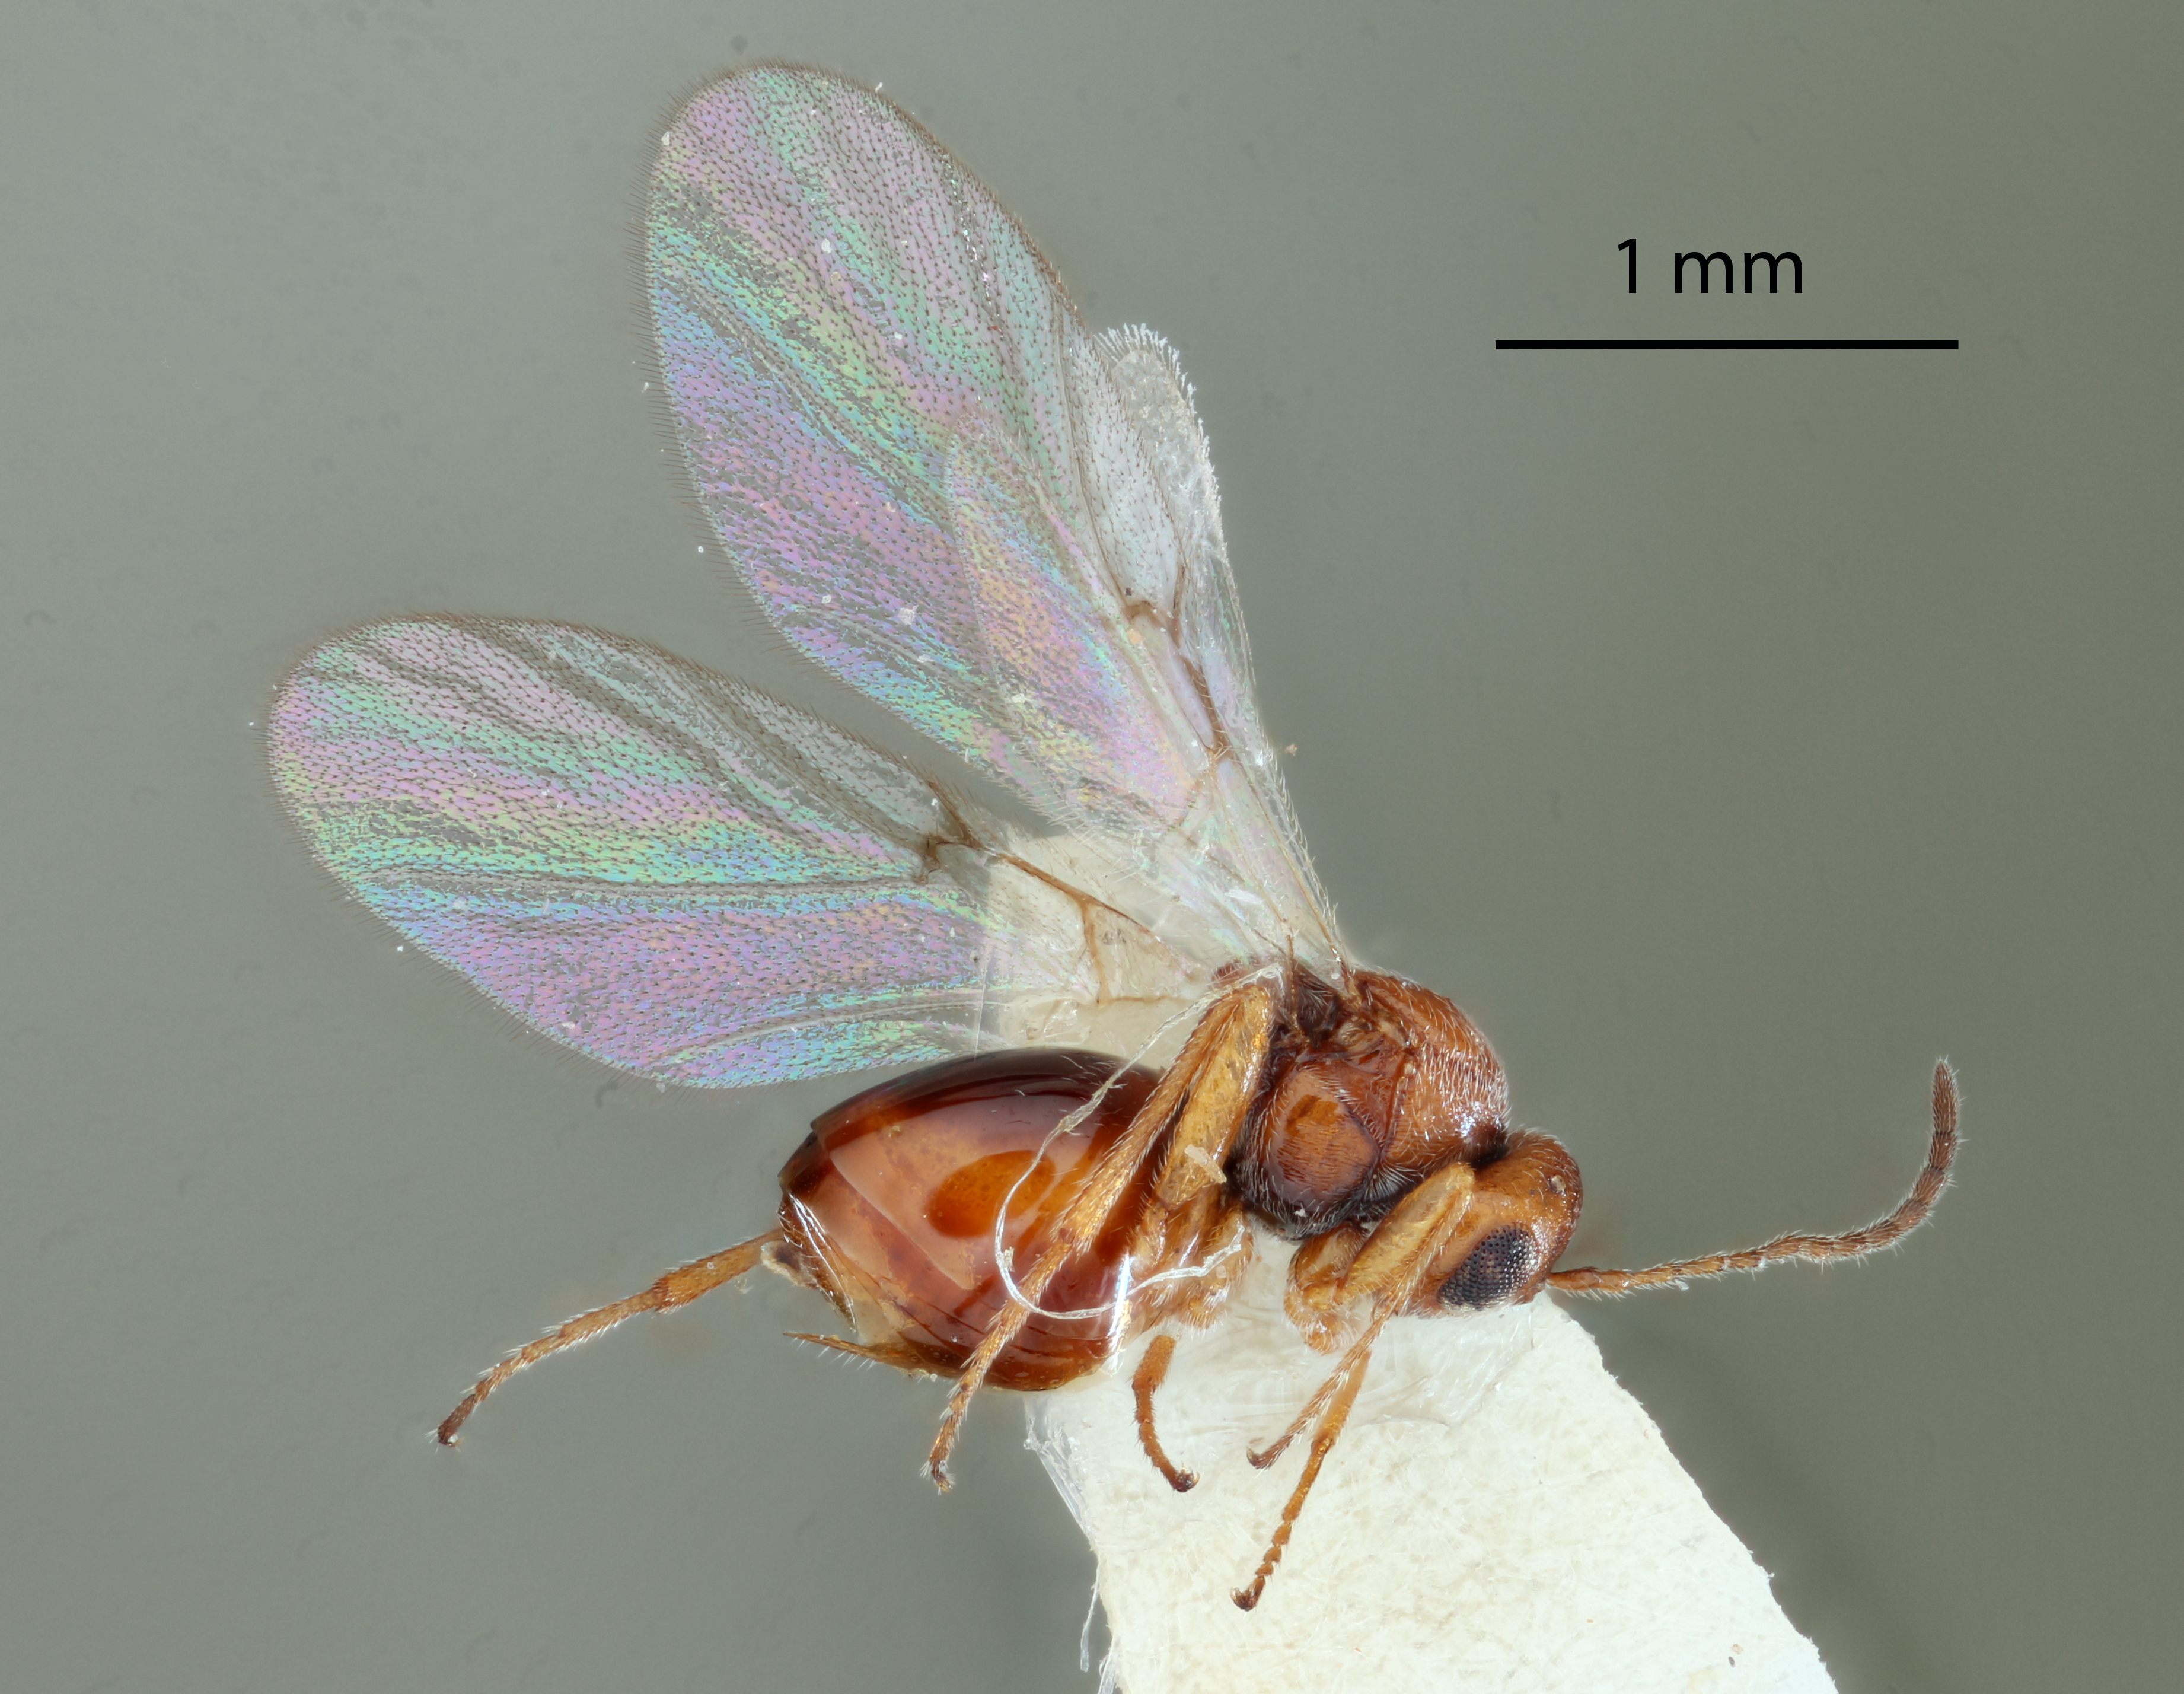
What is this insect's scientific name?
Callirhytis protobalanus
